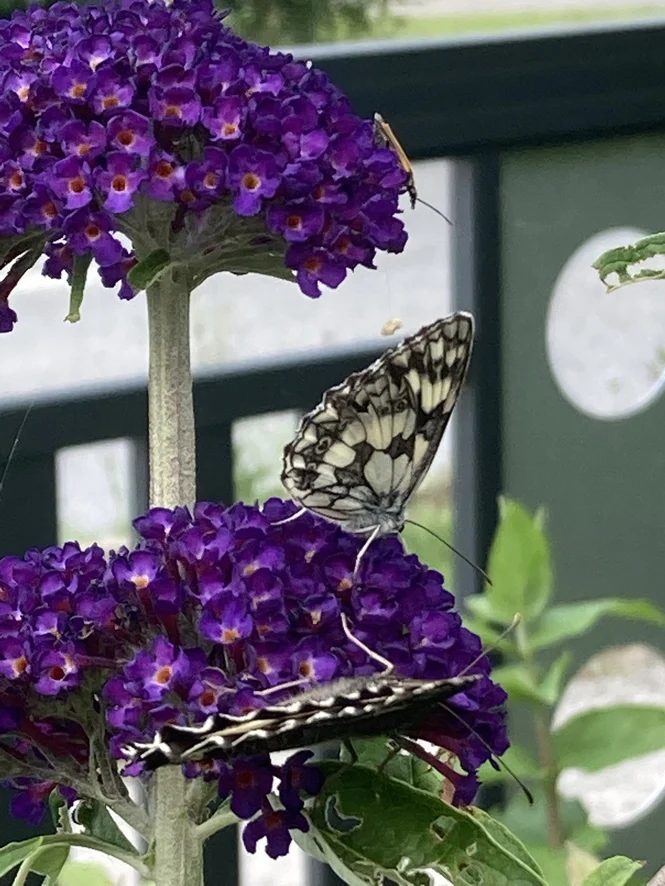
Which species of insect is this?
Melanargia galathea
